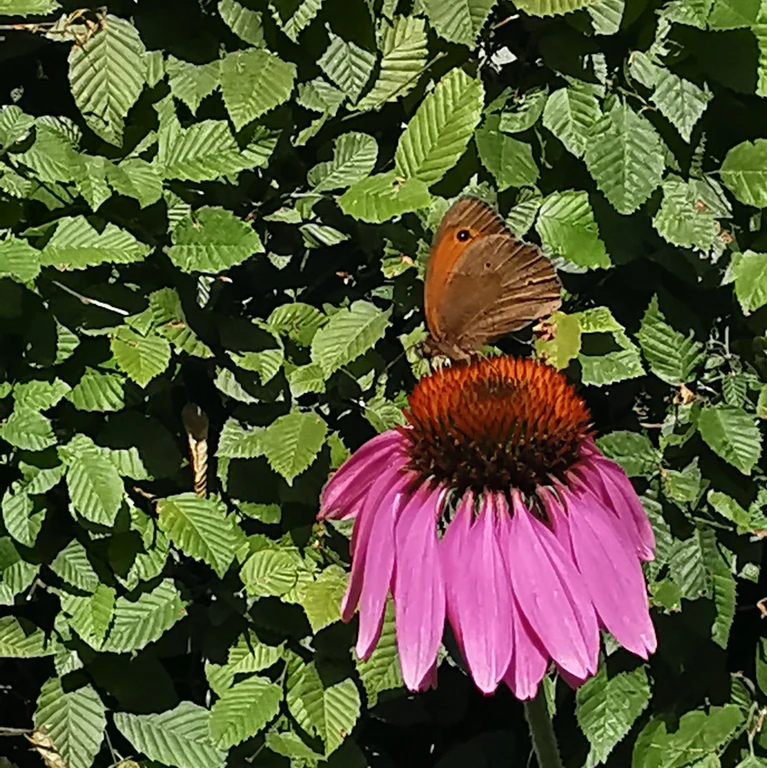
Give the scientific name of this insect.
Maniola jurtina
